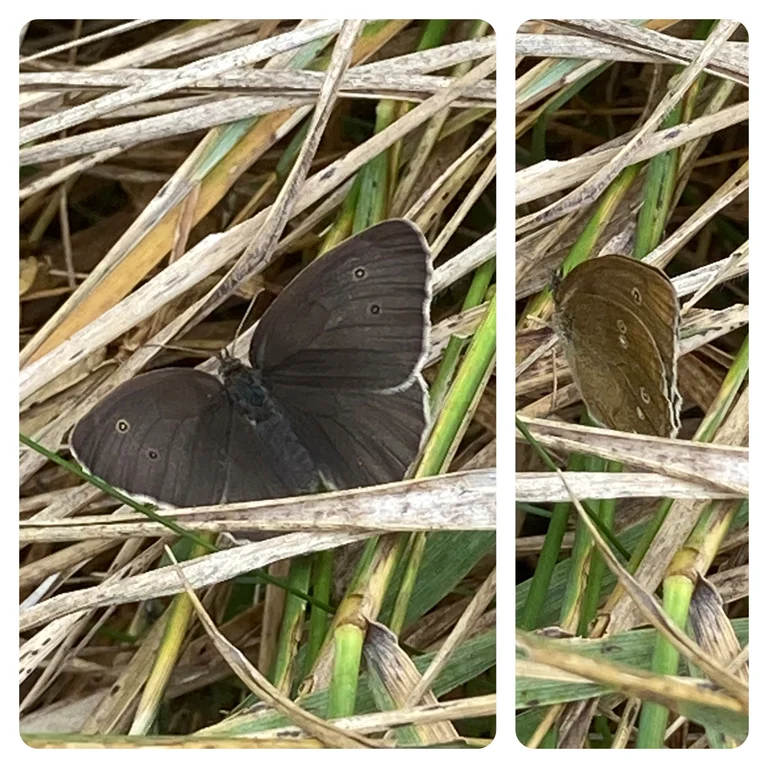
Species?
Aphantopus hyperantus
